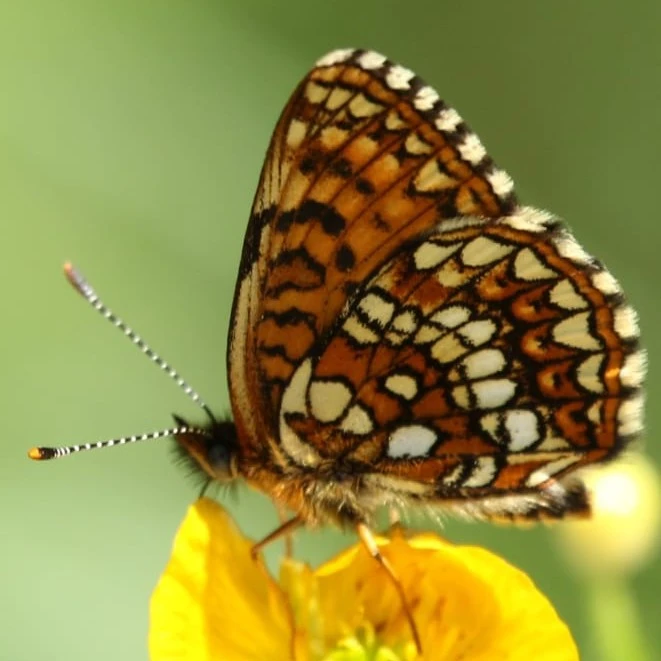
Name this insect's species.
Melitaea diamina
